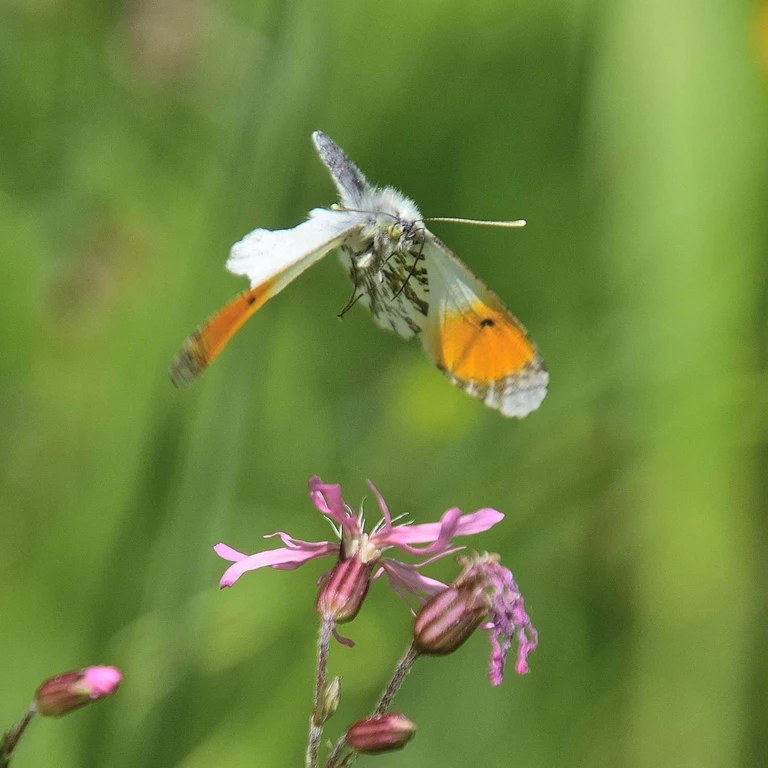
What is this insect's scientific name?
Anthocharis cardamines
